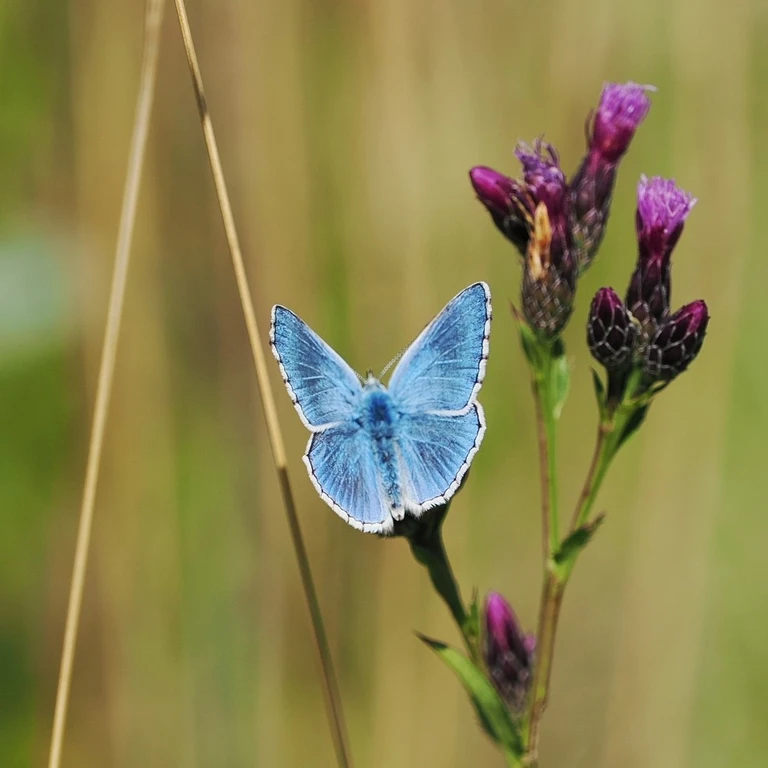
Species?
Lysandra bellargus
